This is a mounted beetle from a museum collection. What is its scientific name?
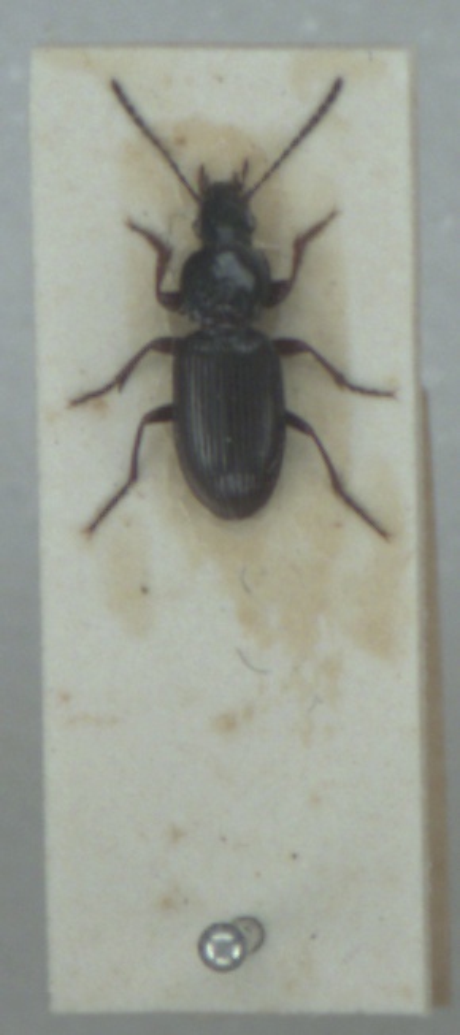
Pterostichus diligens
